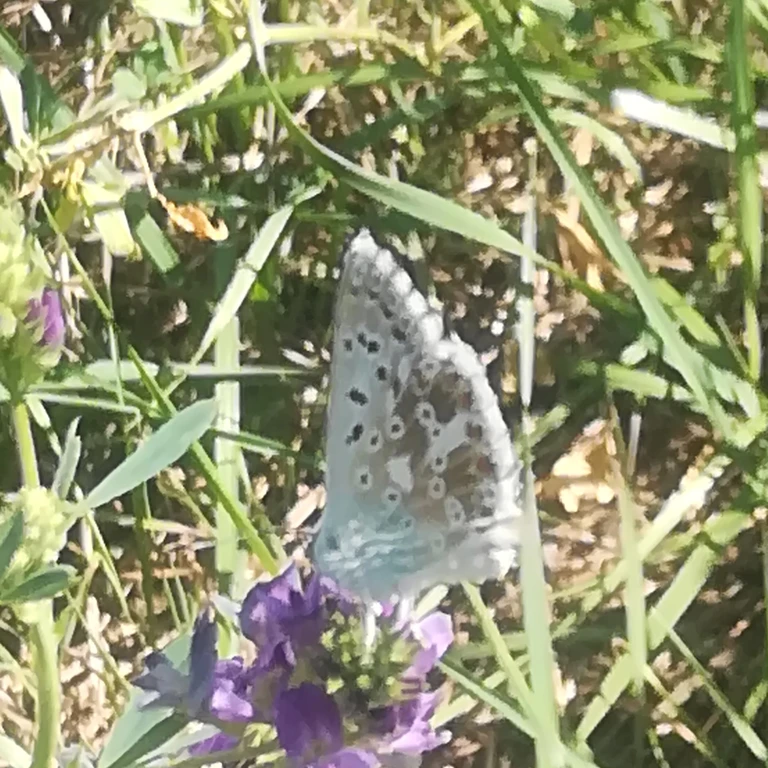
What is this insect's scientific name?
Lysandra coridon
